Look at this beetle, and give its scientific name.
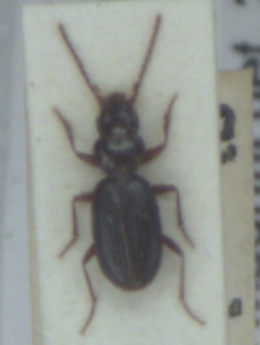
Bembidion nigropiceum
